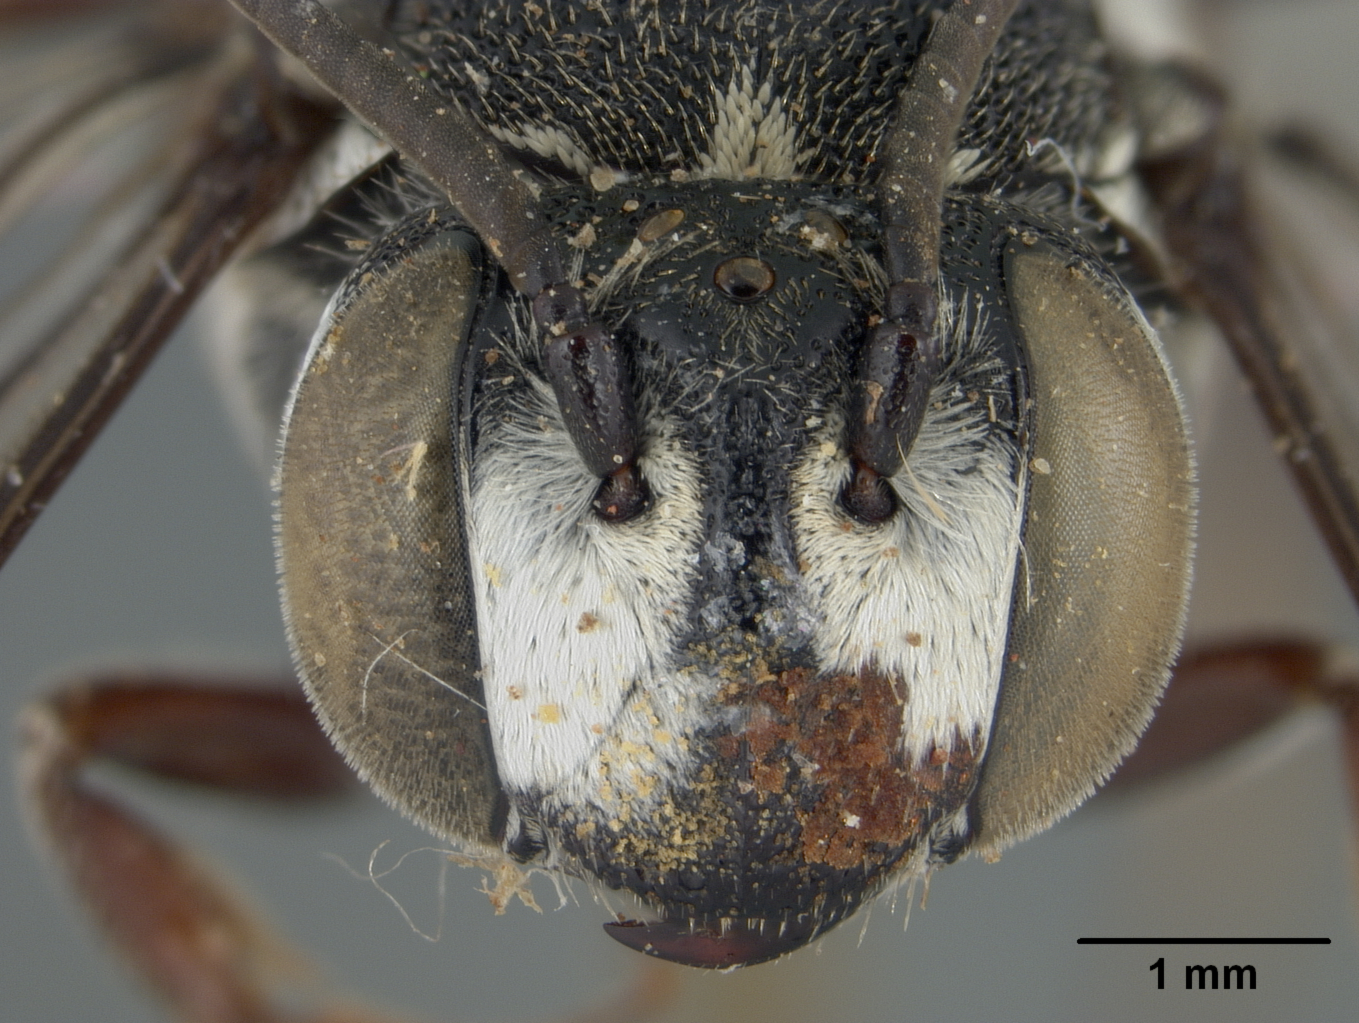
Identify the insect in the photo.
Coelioxys pachyrhina
